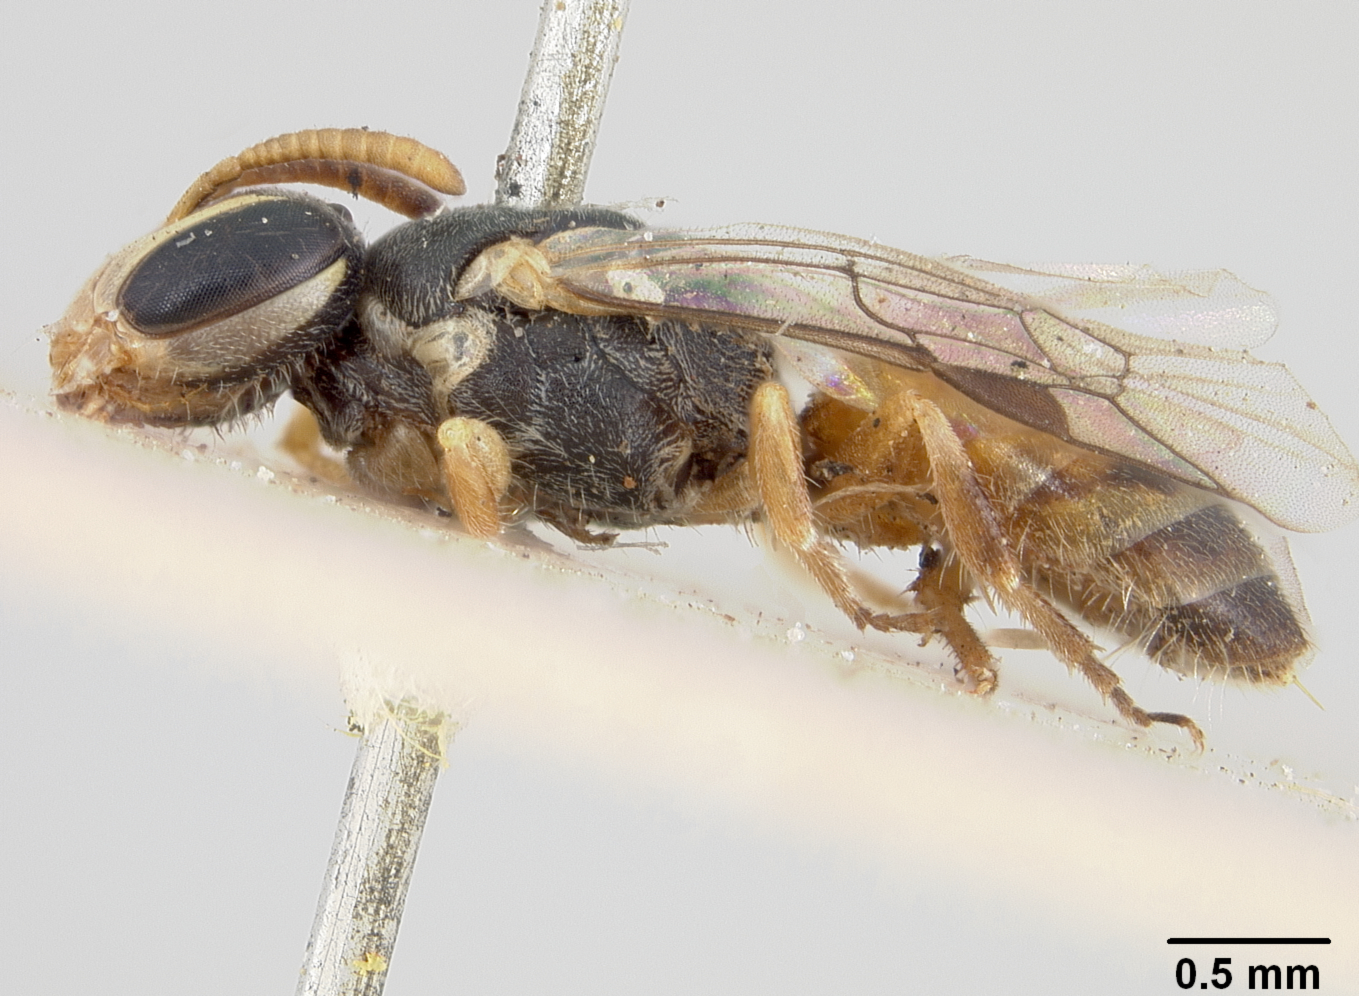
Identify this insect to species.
Prosopis vittatifrons
